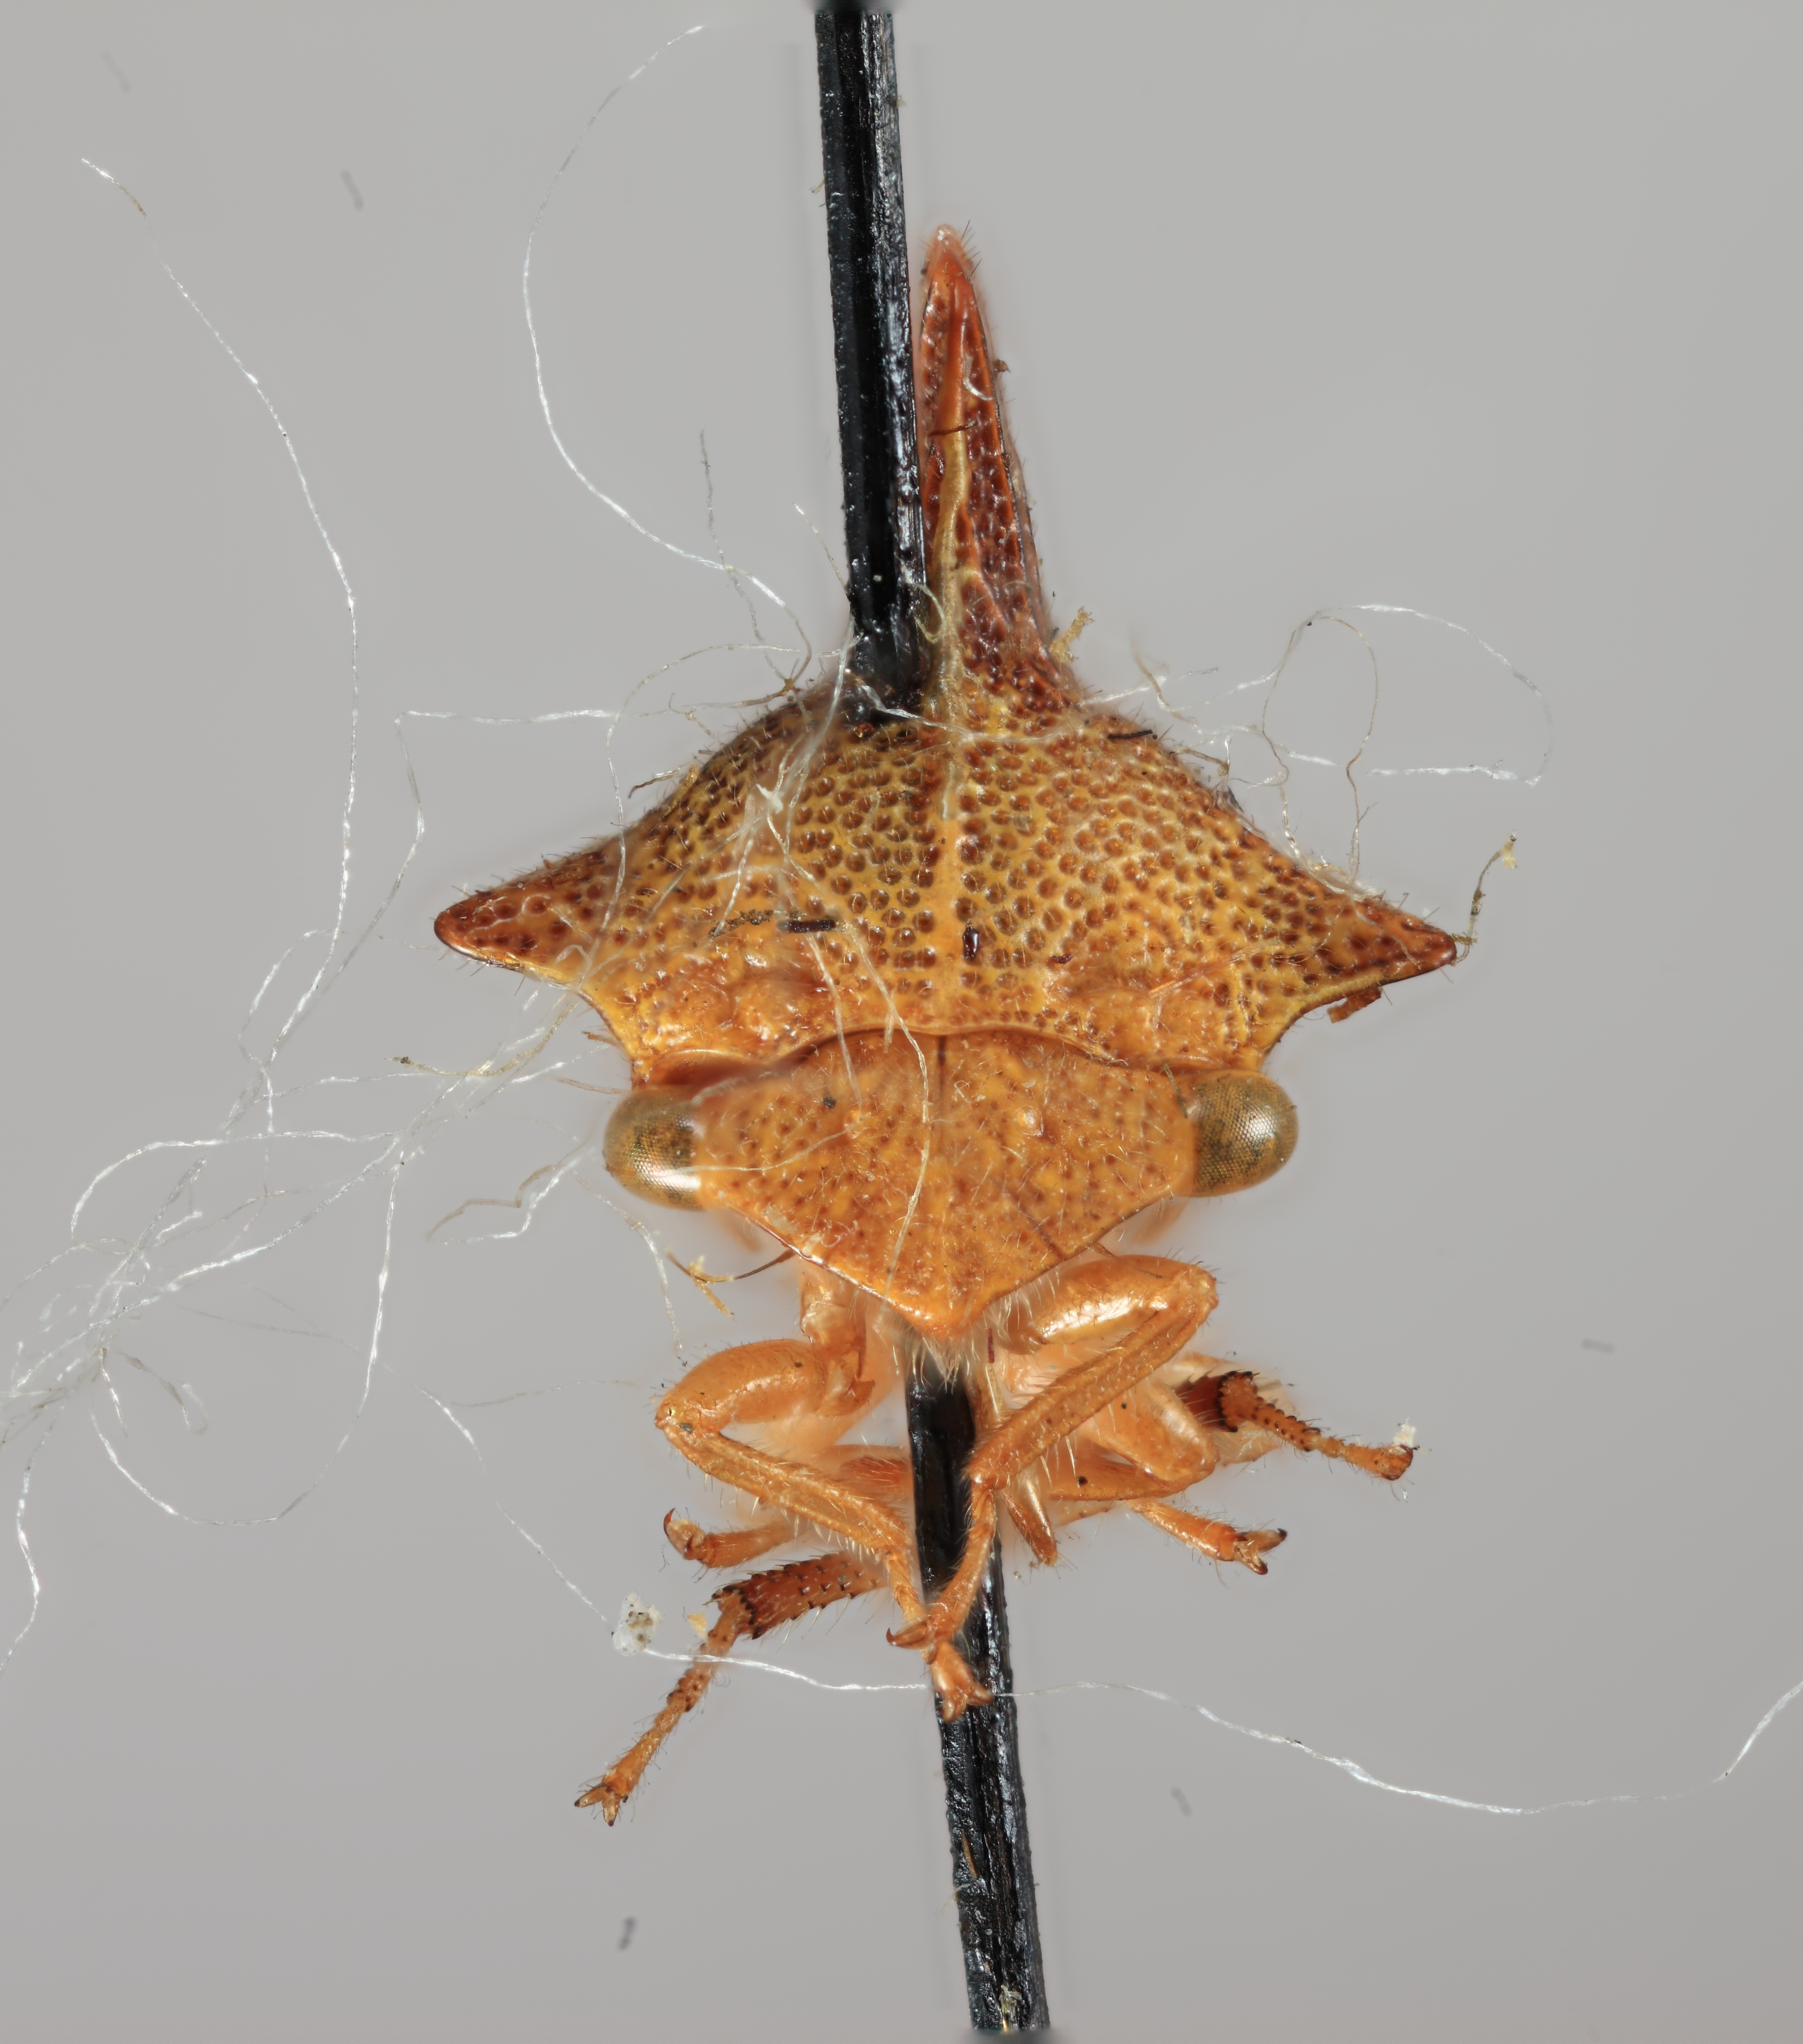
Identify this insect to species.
Ennya pulchella
